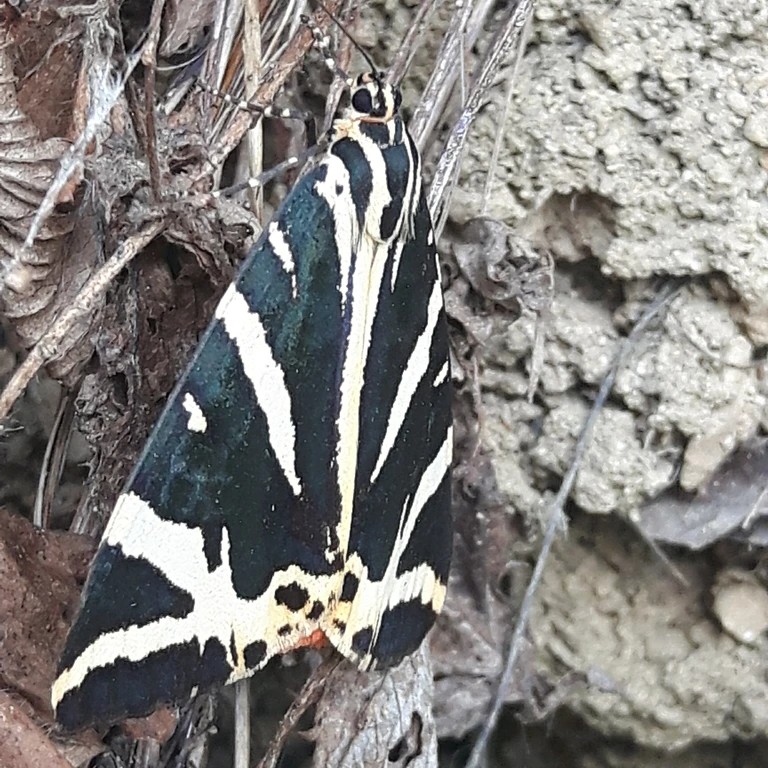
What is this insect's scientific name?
Euplagia quadripunctaria
